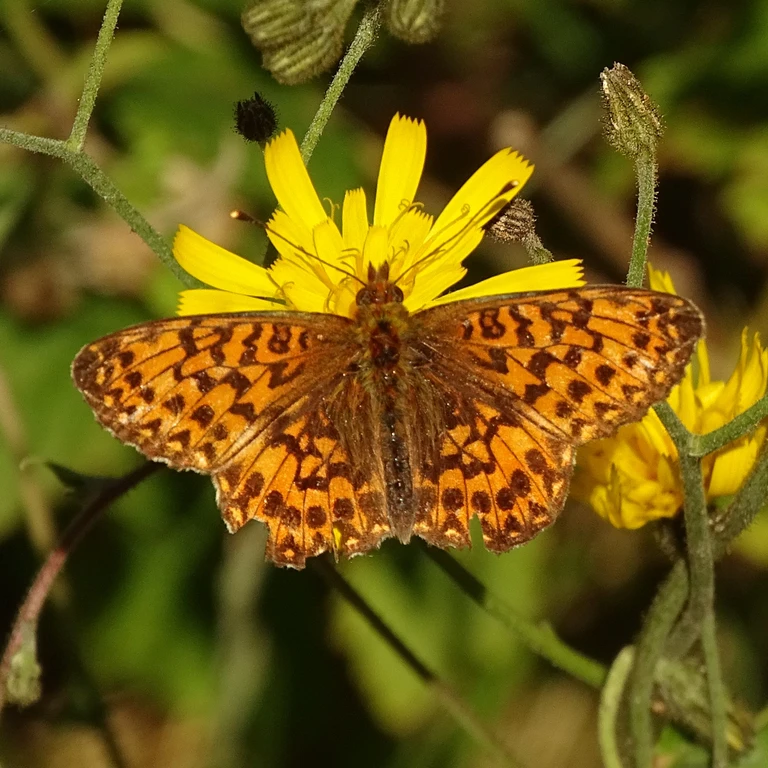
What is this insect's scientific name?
Boloria titania
